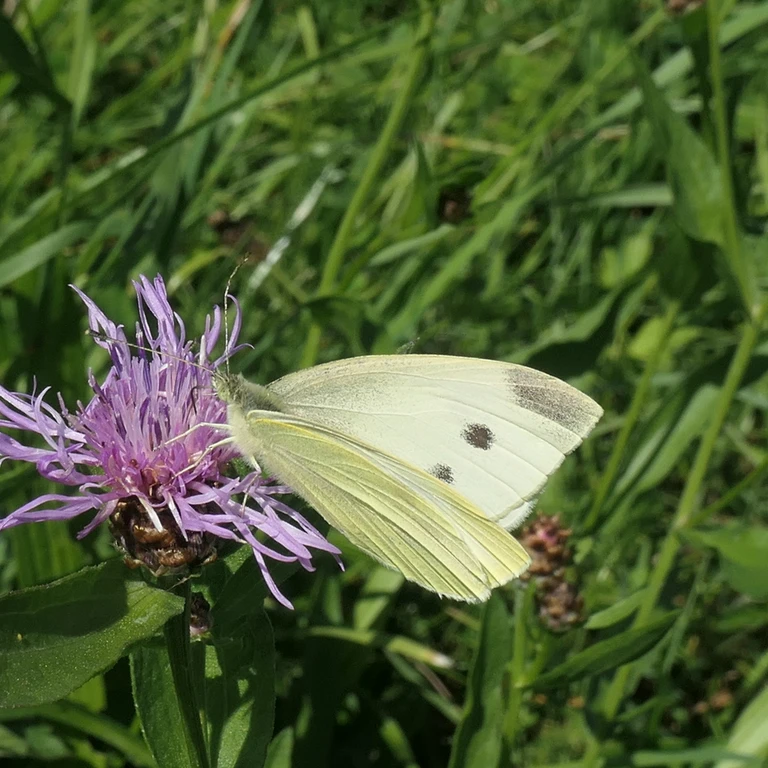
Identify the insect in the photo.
Pieris rapae
